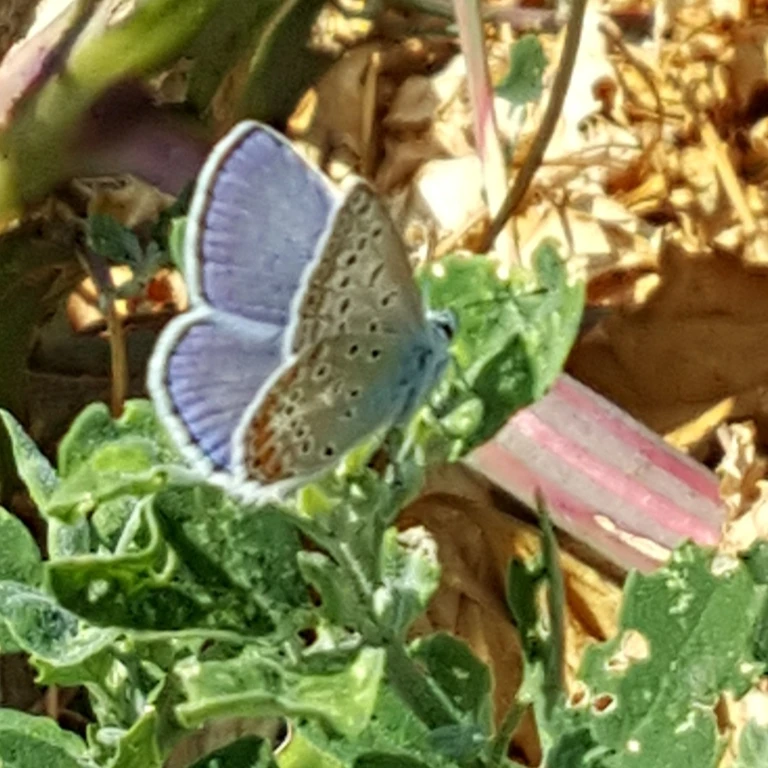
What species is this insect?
Polyommatus icarus
